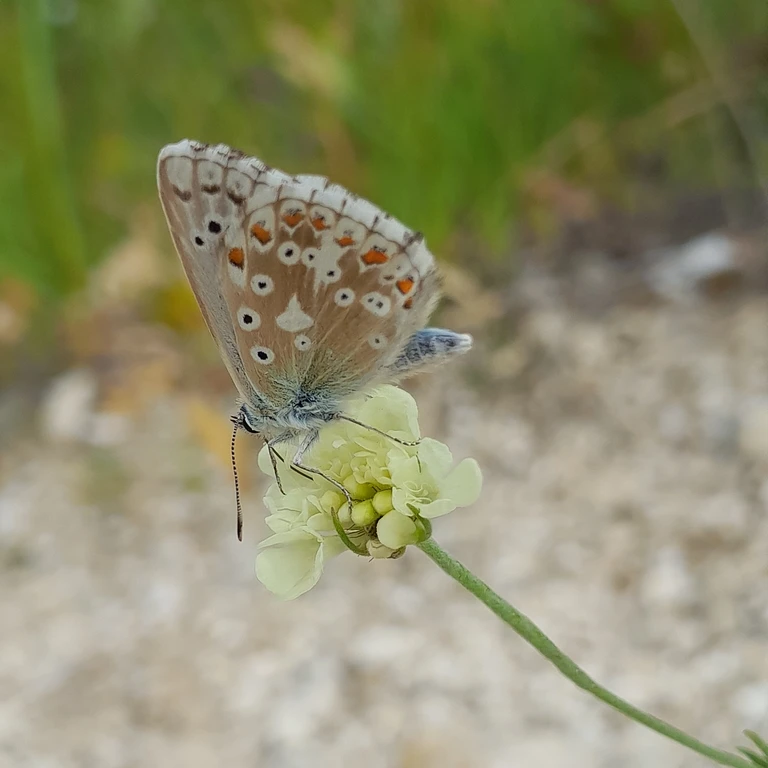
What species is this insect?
Lysandra coridon
